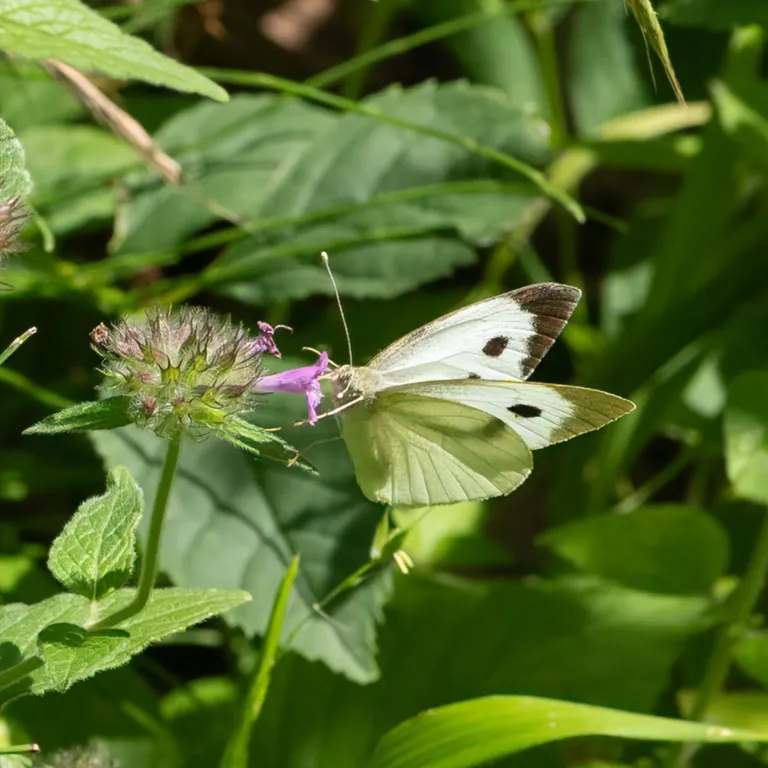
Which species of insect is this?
Pieris brassicae
